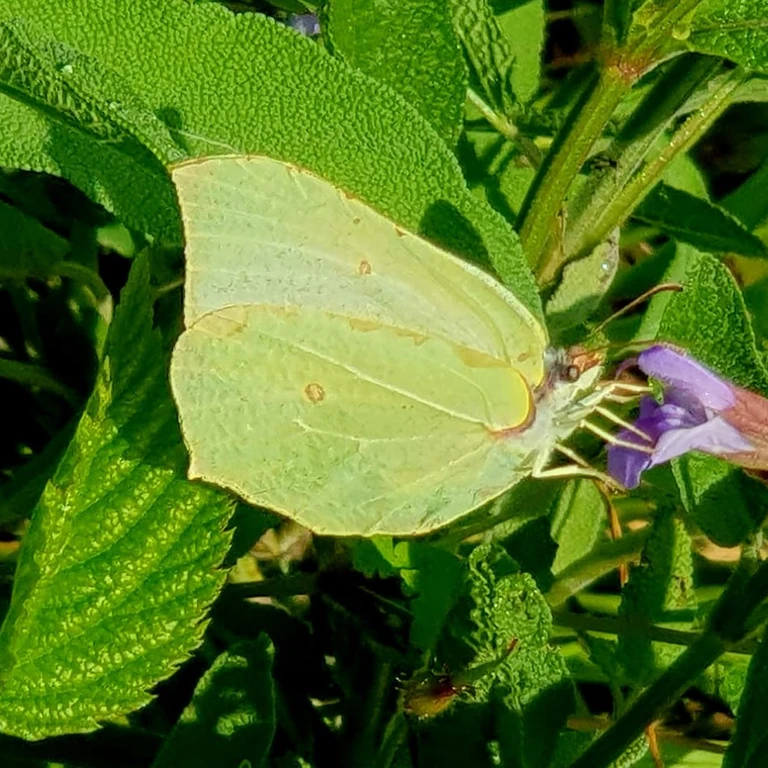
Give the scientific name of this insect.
Gonepteryx rhamni
